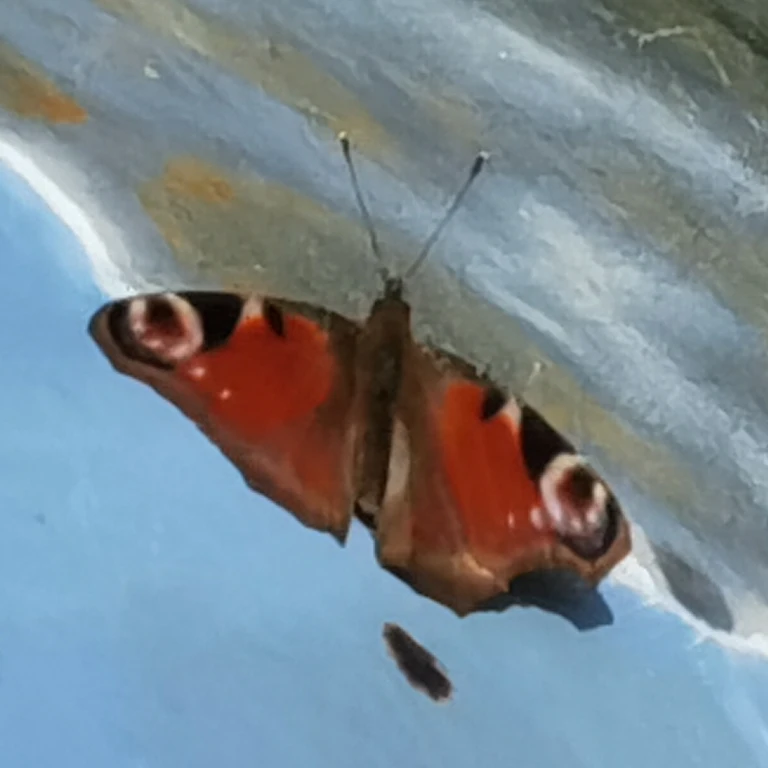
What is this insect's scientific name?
Aglais io
